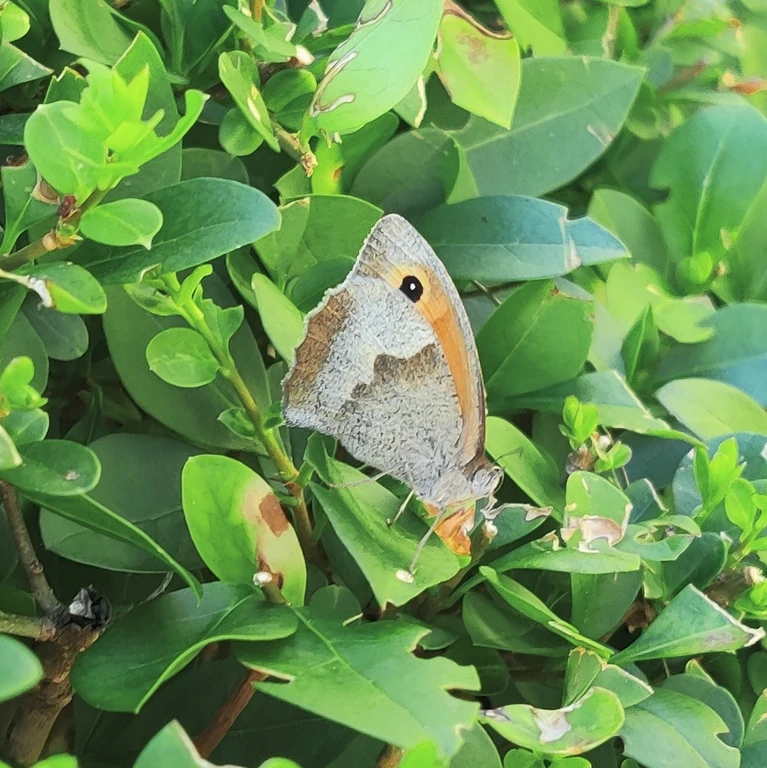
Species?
Maniola jurtina
